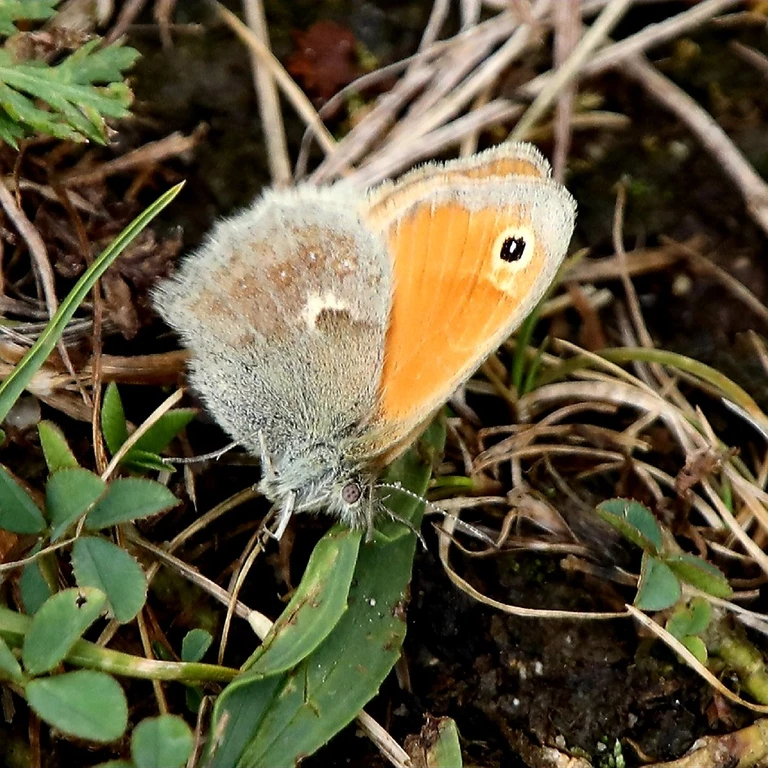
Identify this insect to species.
Coenonympha pamphilus
